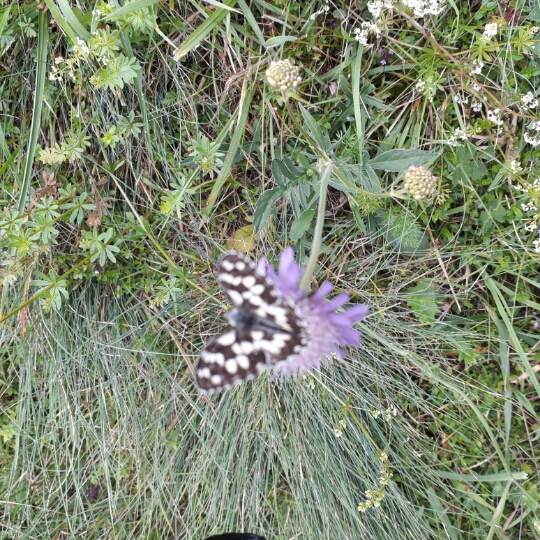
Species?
Melanargia galathea
